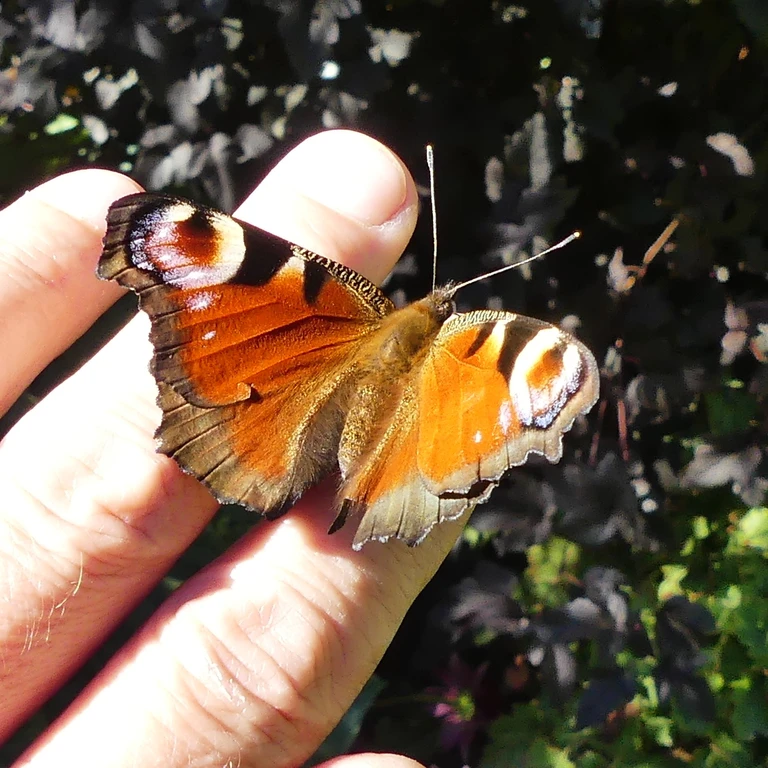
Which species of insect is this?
Aglais io
